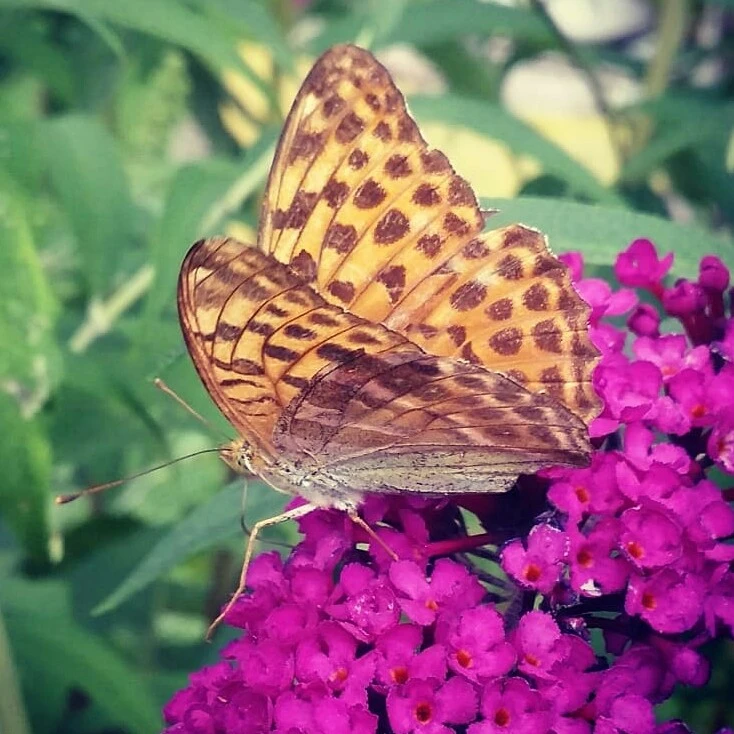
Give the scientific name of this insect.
Argynnis paphia
